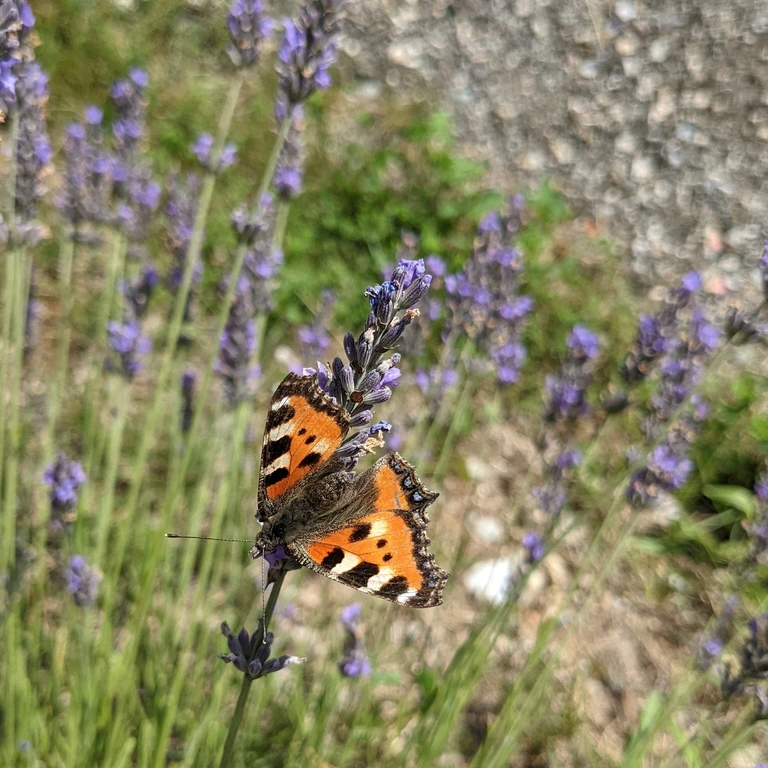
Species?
Aglais urticae
